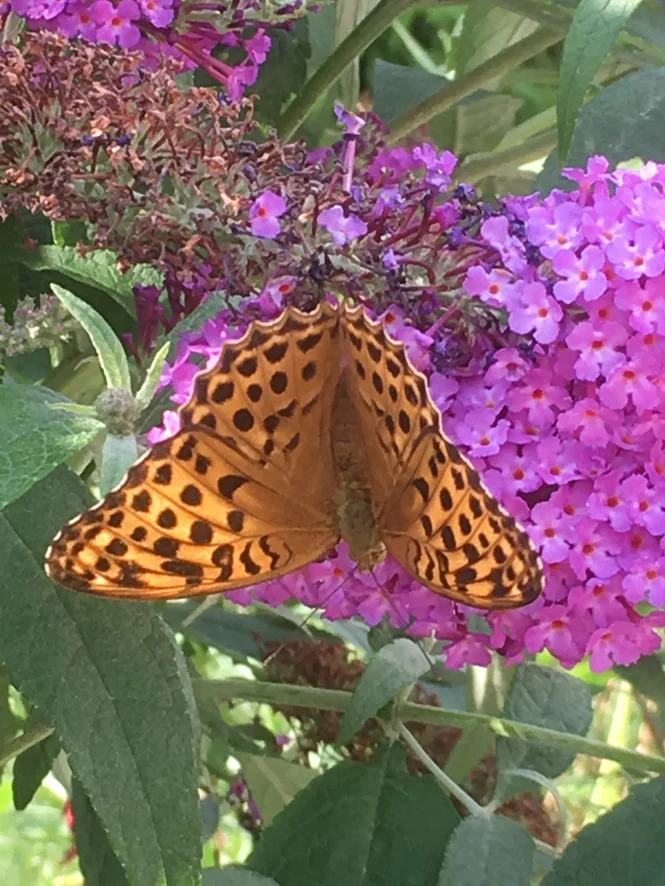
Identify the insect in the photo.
Argynnis paphia
